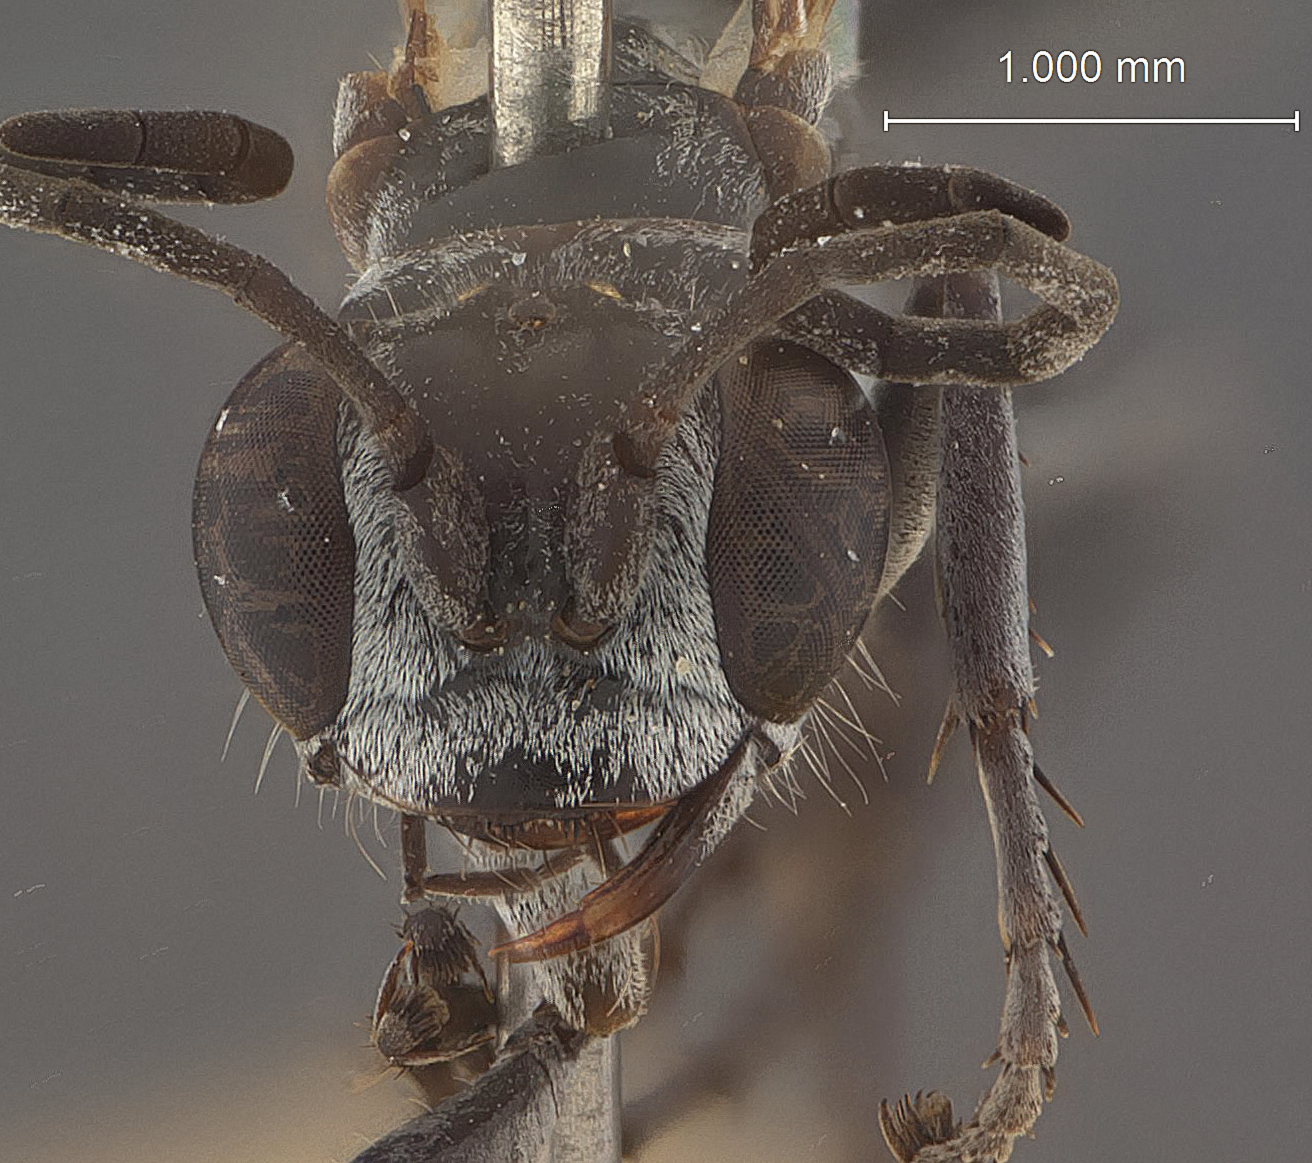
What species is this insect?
Pompilus bunun
